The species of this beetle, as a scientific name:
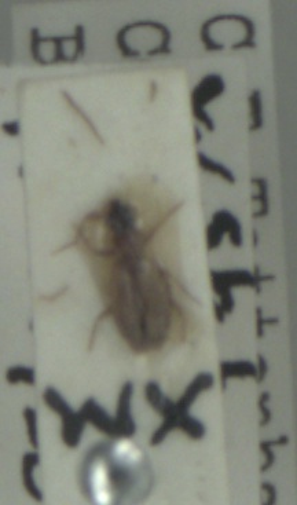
Philorhizus melanocephalus
